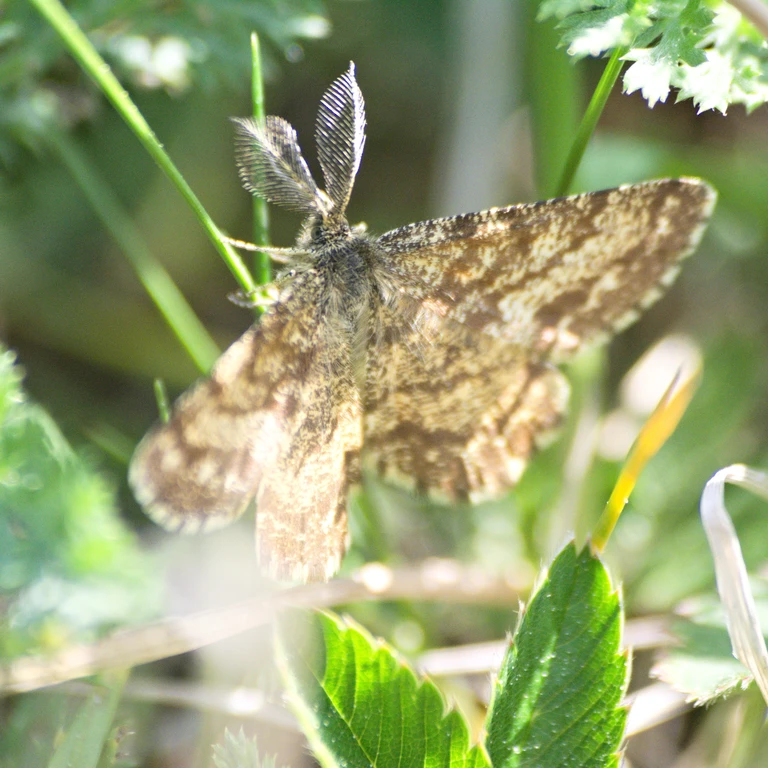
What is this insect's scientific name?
Ematurga atomaria
